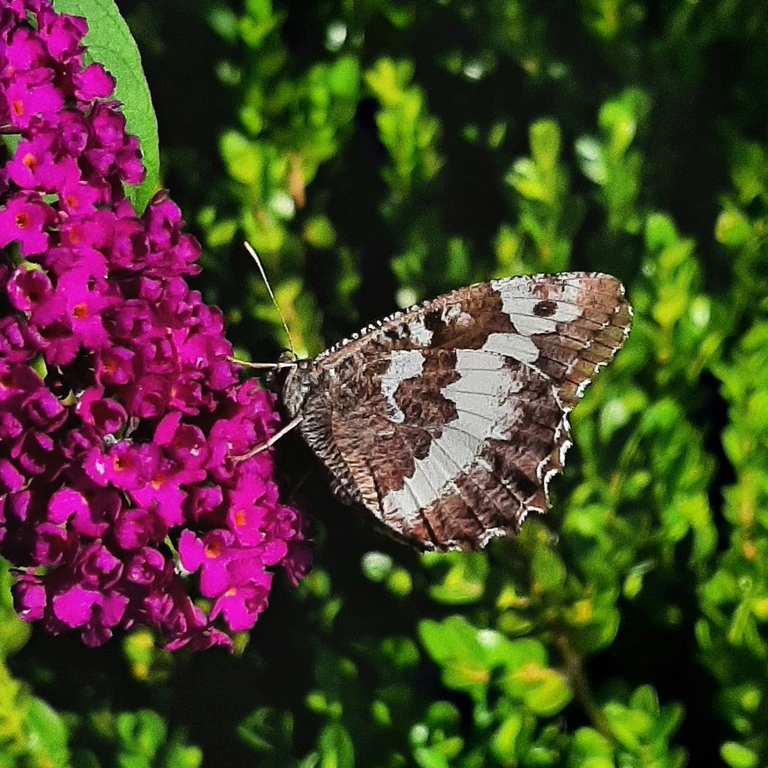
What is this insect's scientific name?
Brintesia circe
